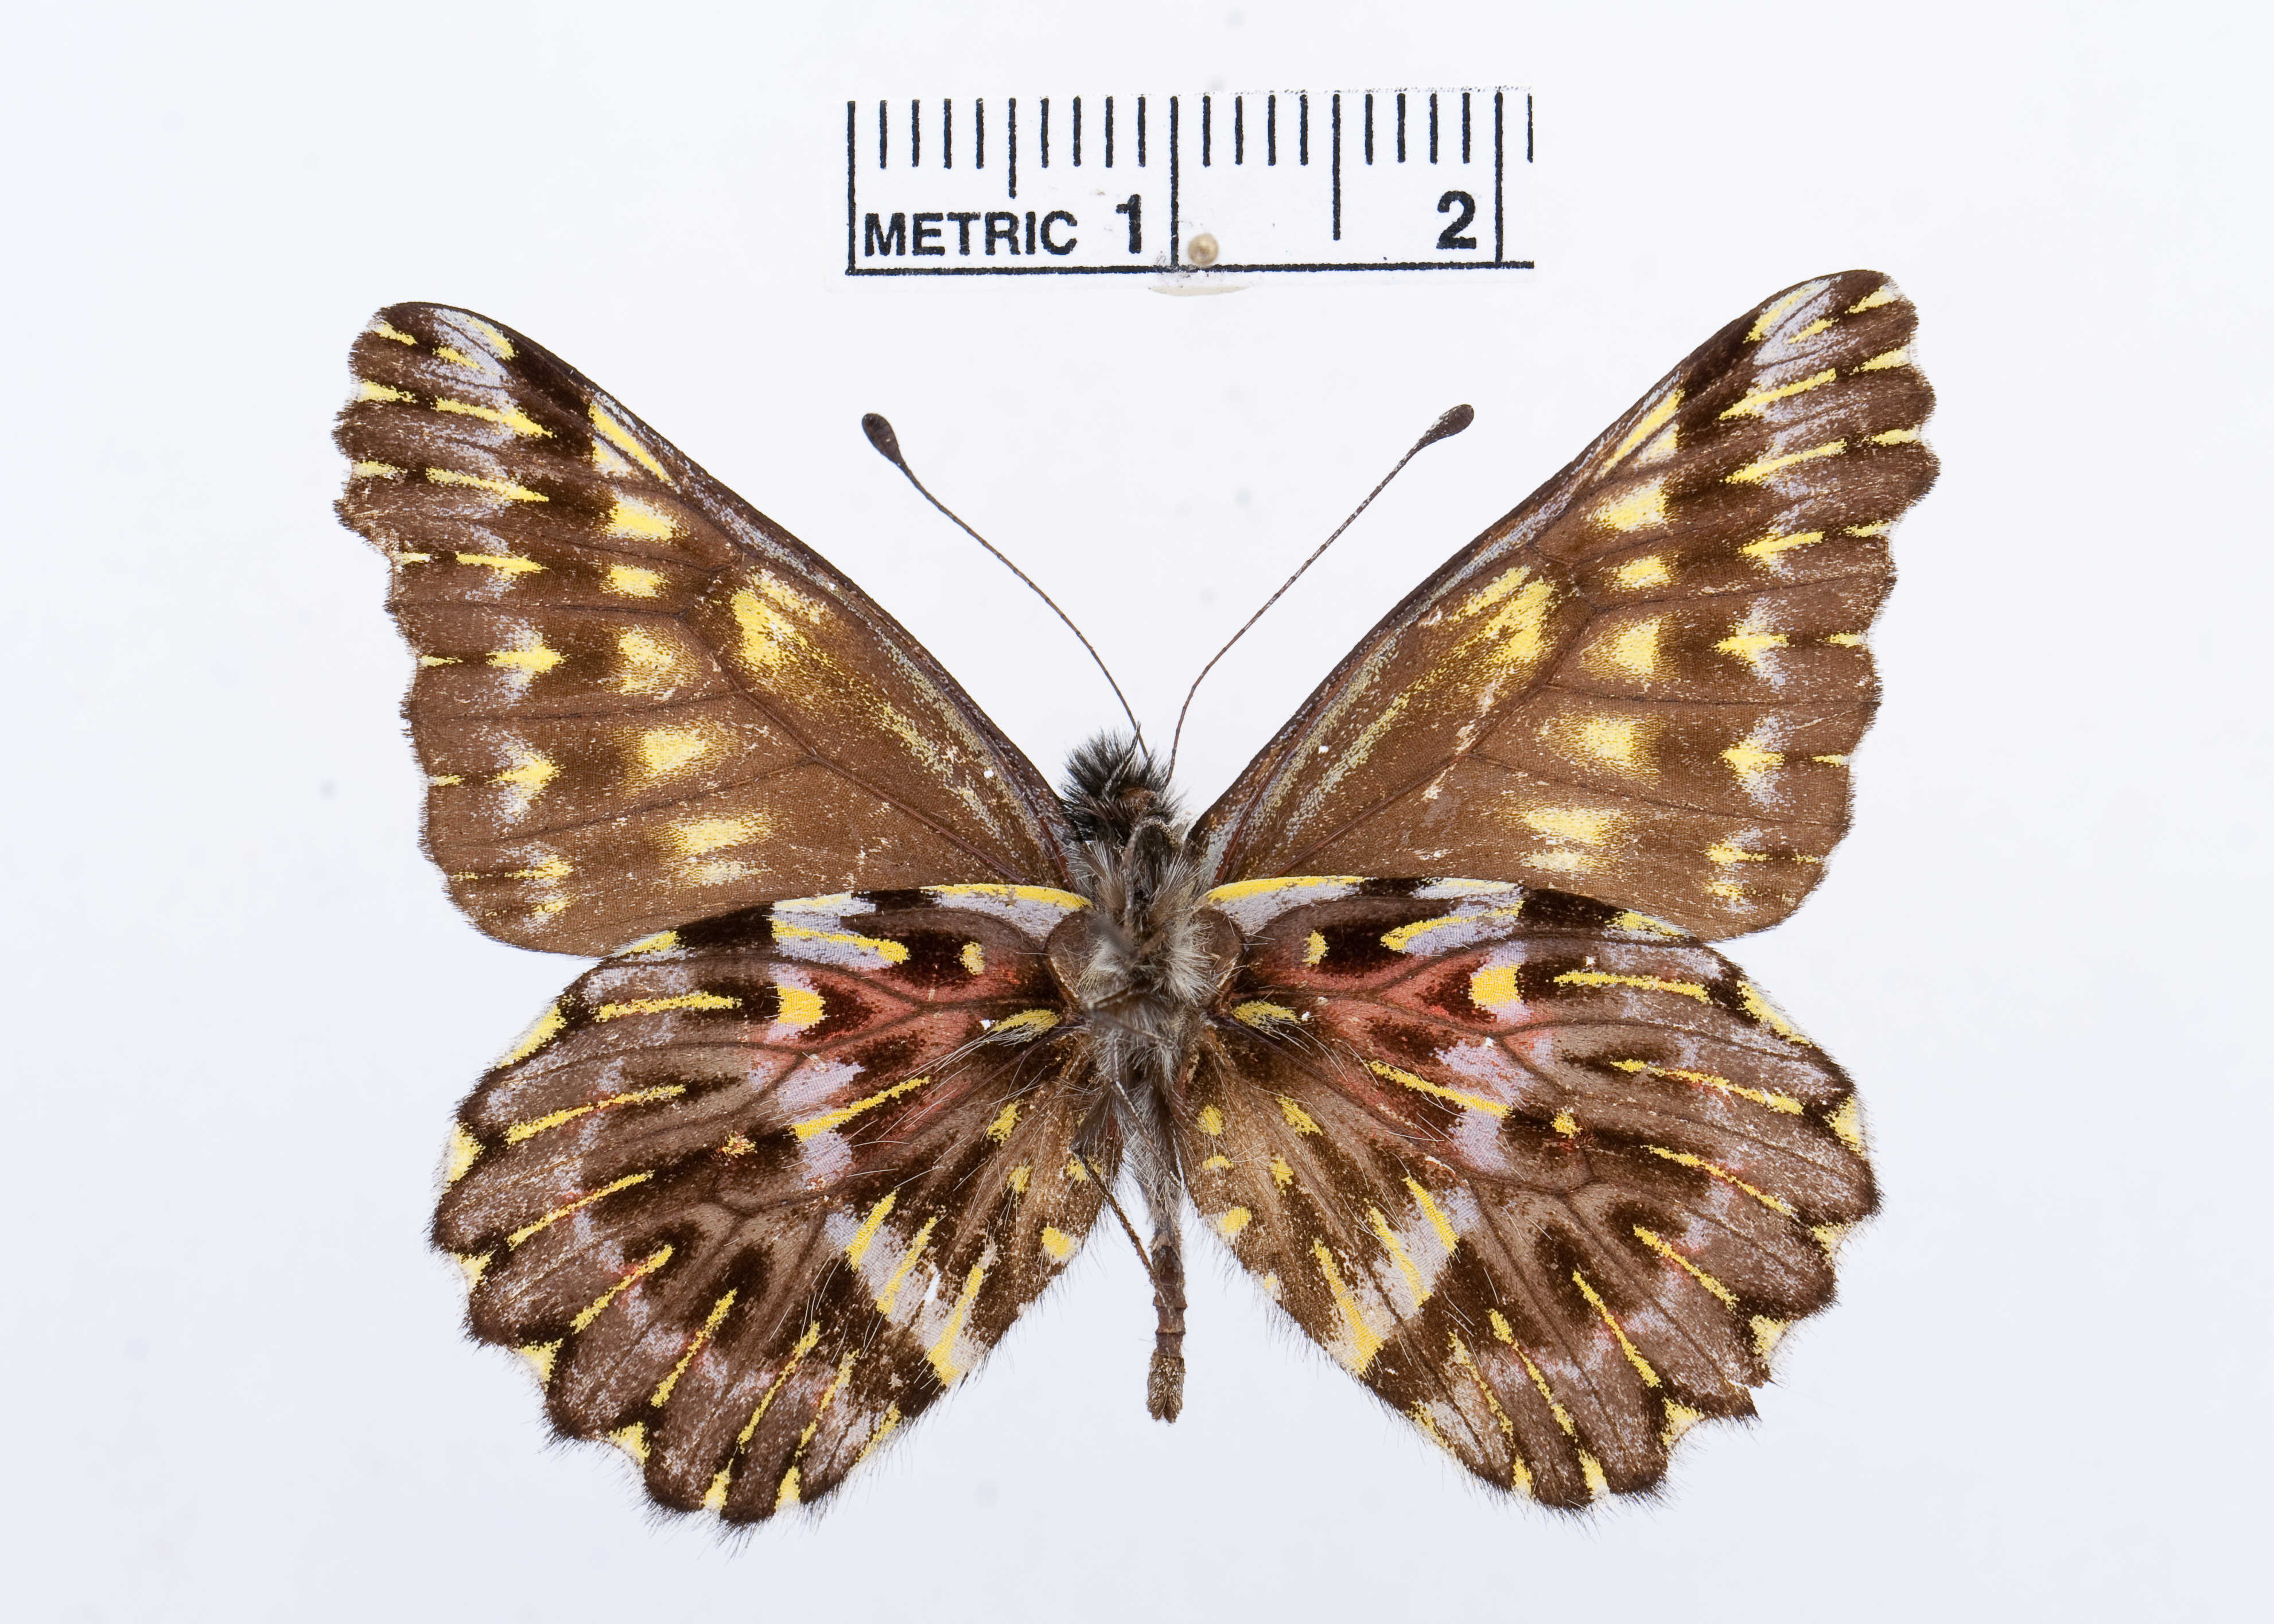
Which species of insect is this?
Catasticta tricolor
